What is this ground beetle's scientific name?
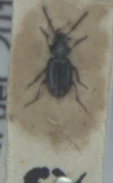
Bembidion guttula
